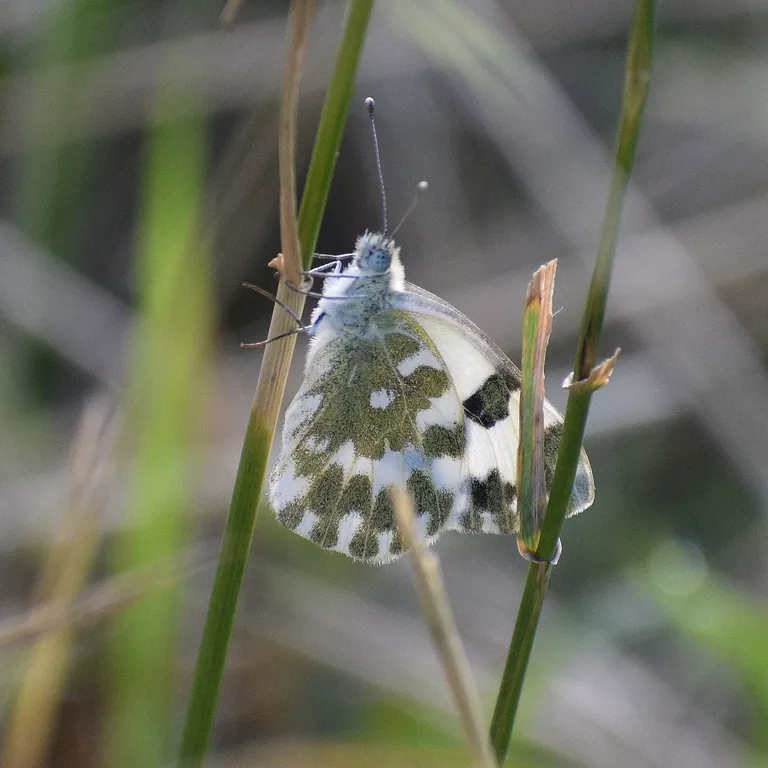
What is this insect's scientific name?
Pontia edusa
